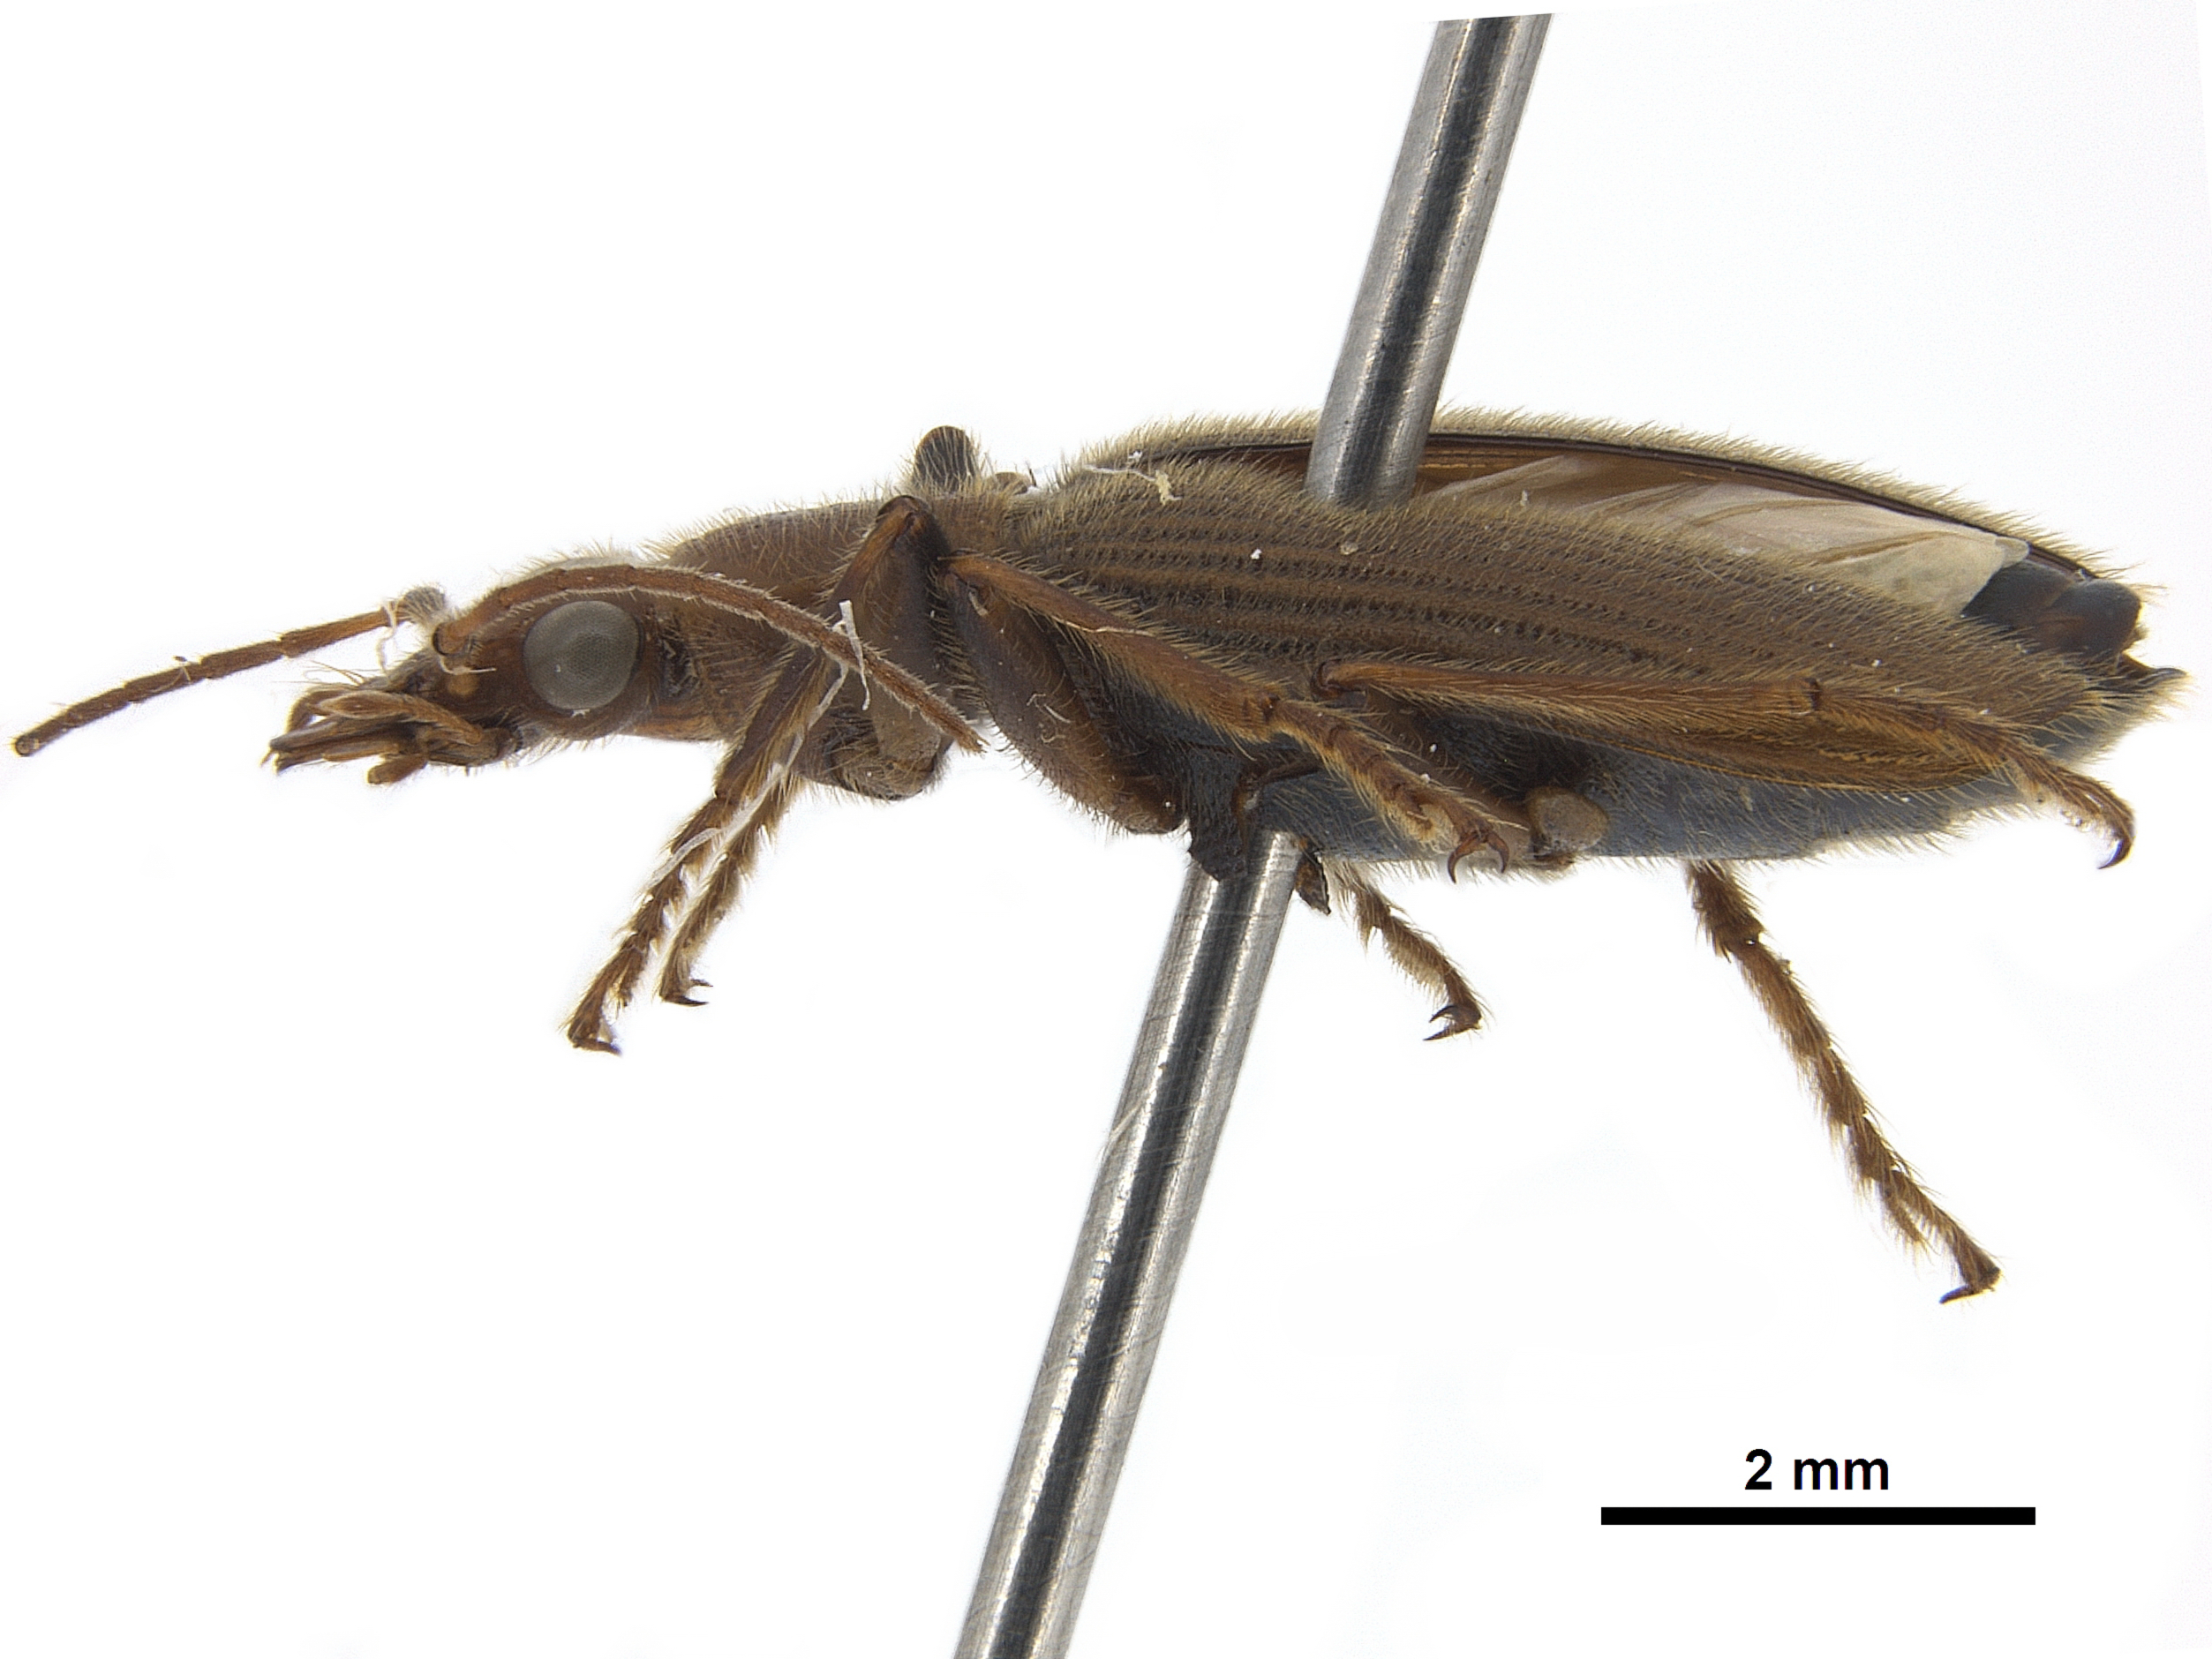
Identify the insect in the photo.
Drypta parumpunctata
